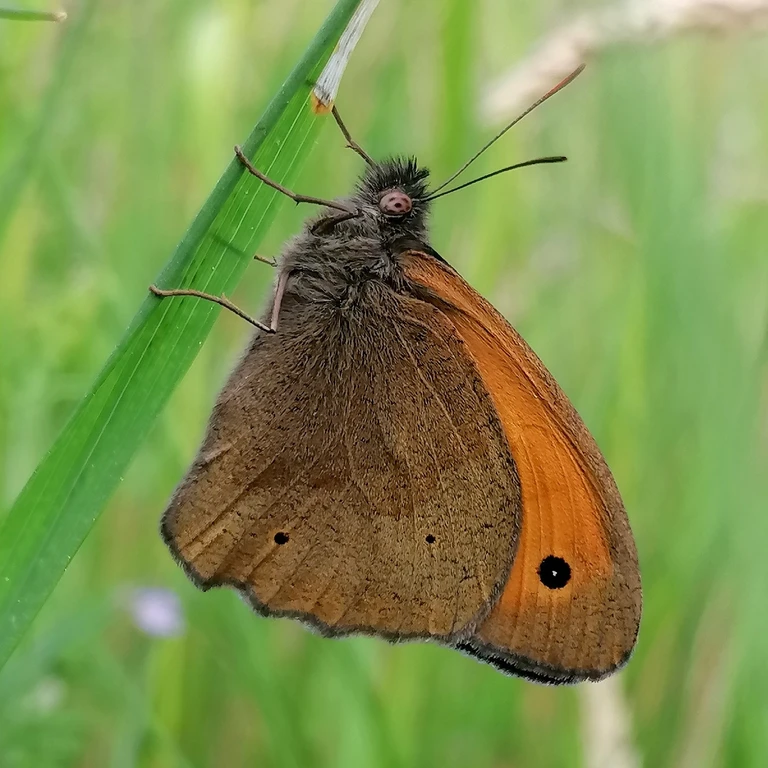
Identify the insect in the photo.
Maniola jurtina
